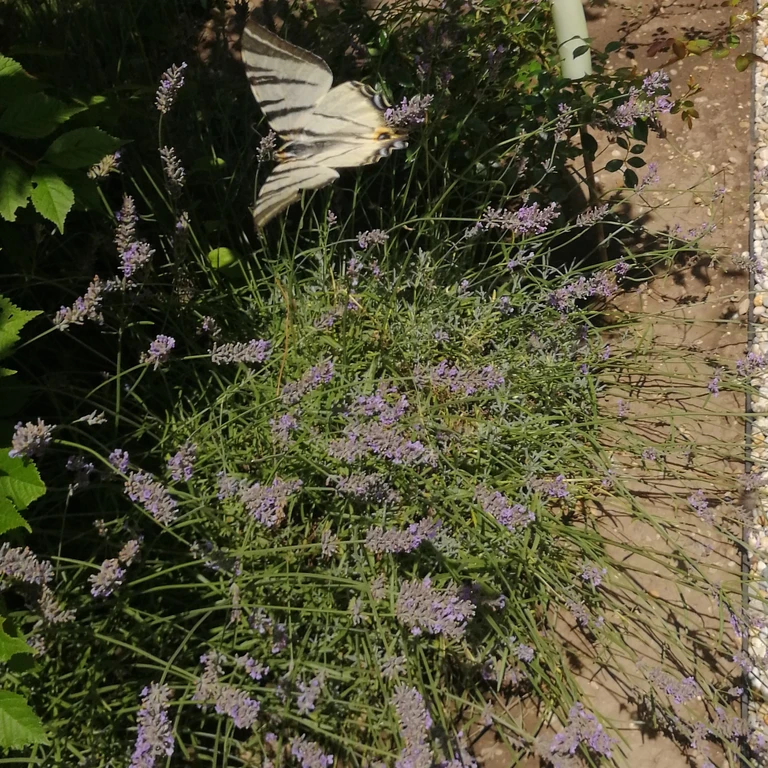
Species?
Iphiclides podalirius
